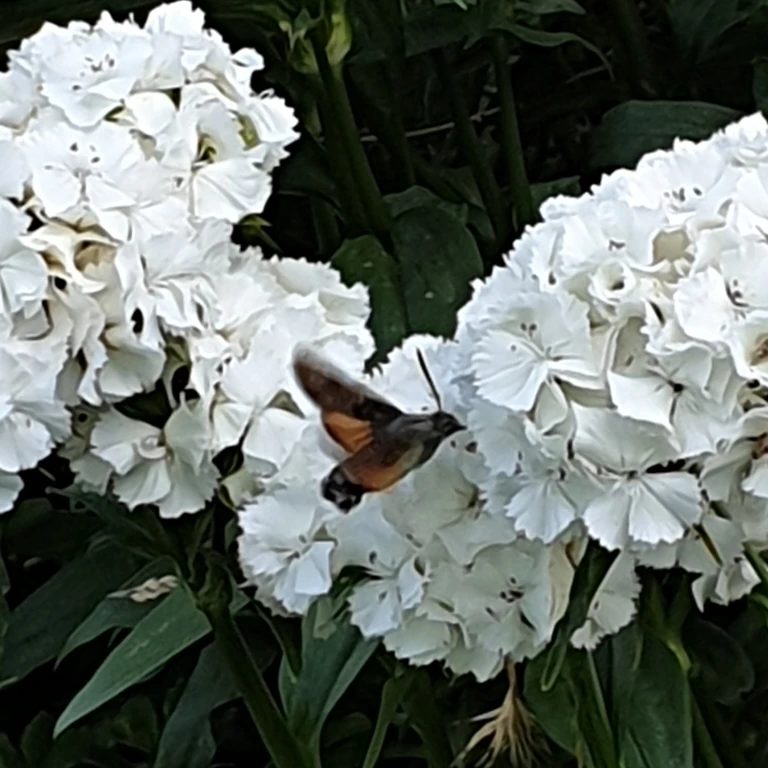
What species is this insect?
Macroglossum stellatarum
